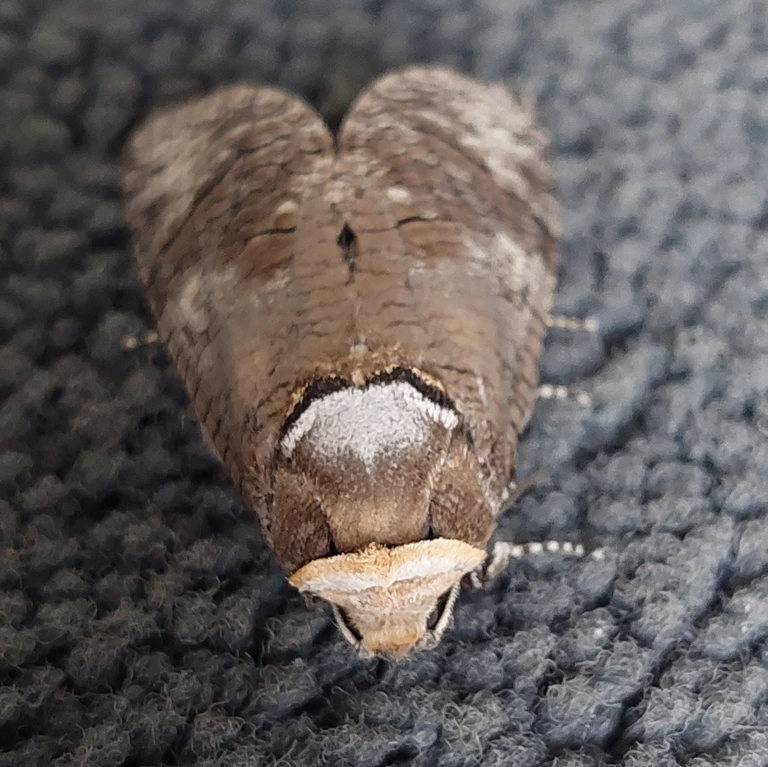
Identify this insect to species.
Cossus cossus
